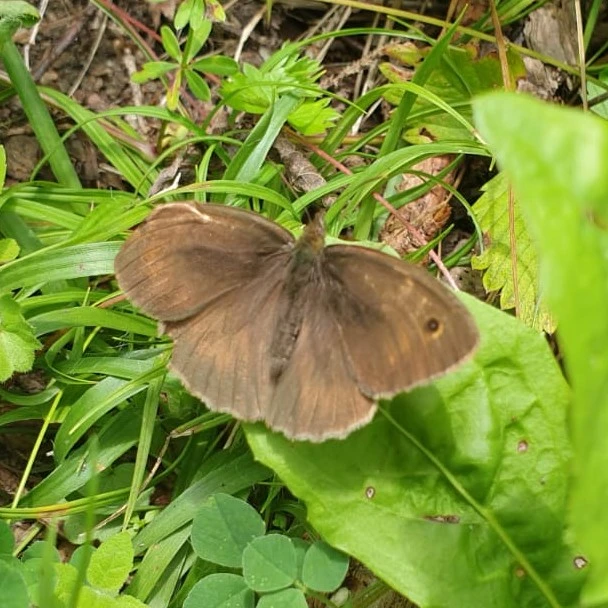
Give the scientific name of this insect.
Maniola jurtina
